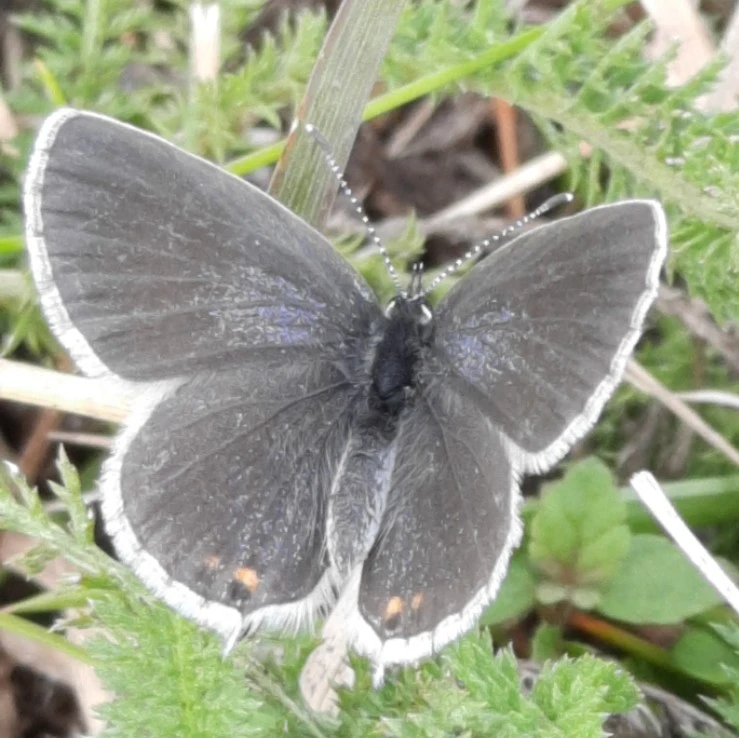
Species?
Cupido argiades (also Elkalyce argiades)
